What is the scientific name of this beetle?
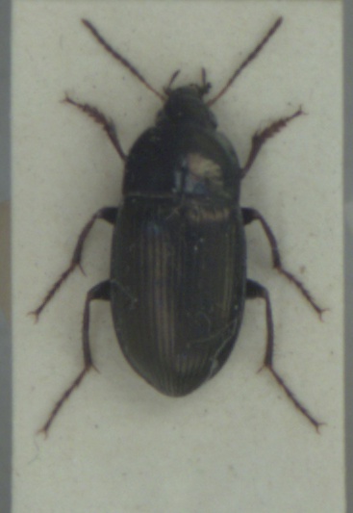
Amara similata
